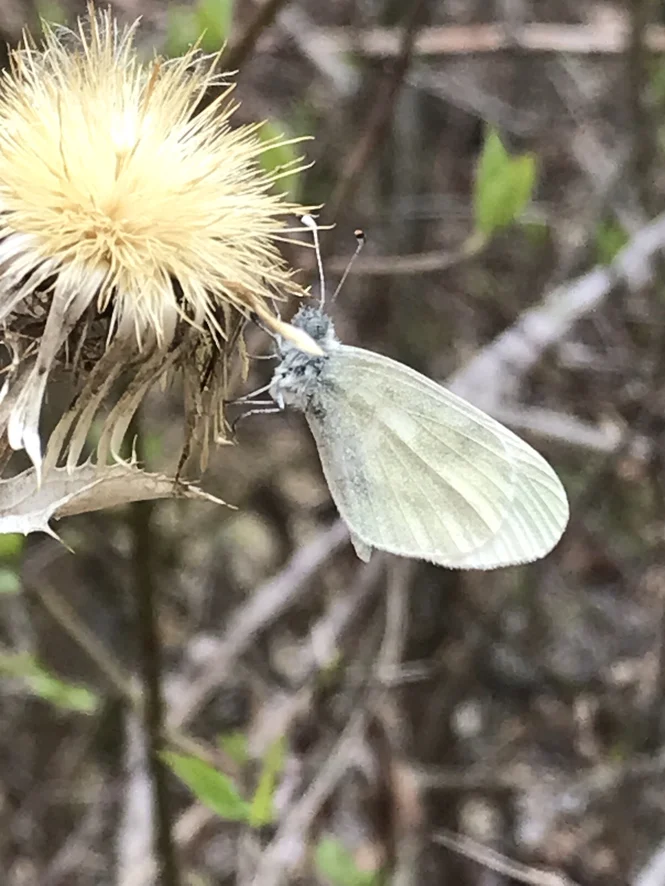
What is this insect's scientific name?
Leptidea sinapis/juvernica
